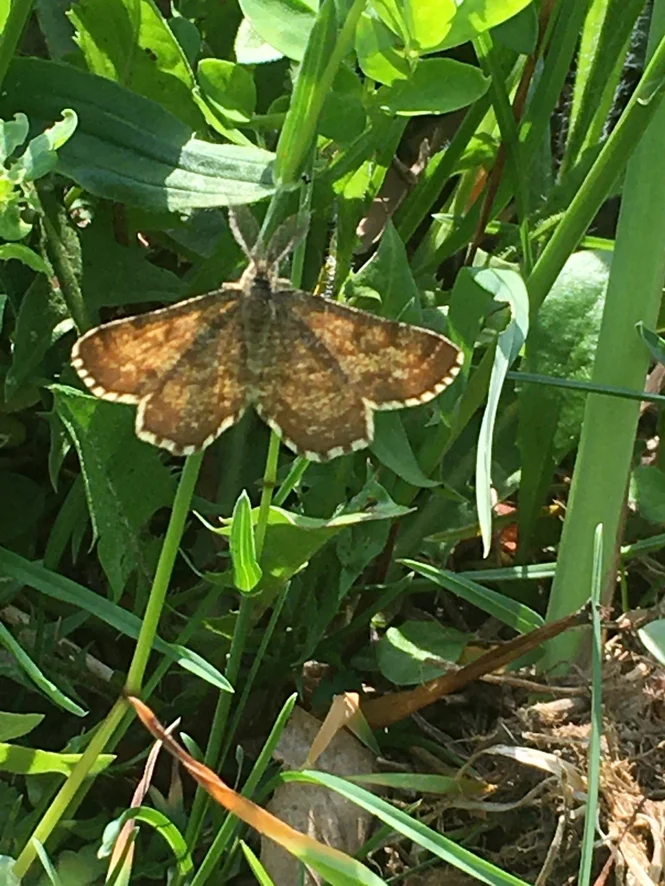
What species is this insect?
Ematurga atomaria
